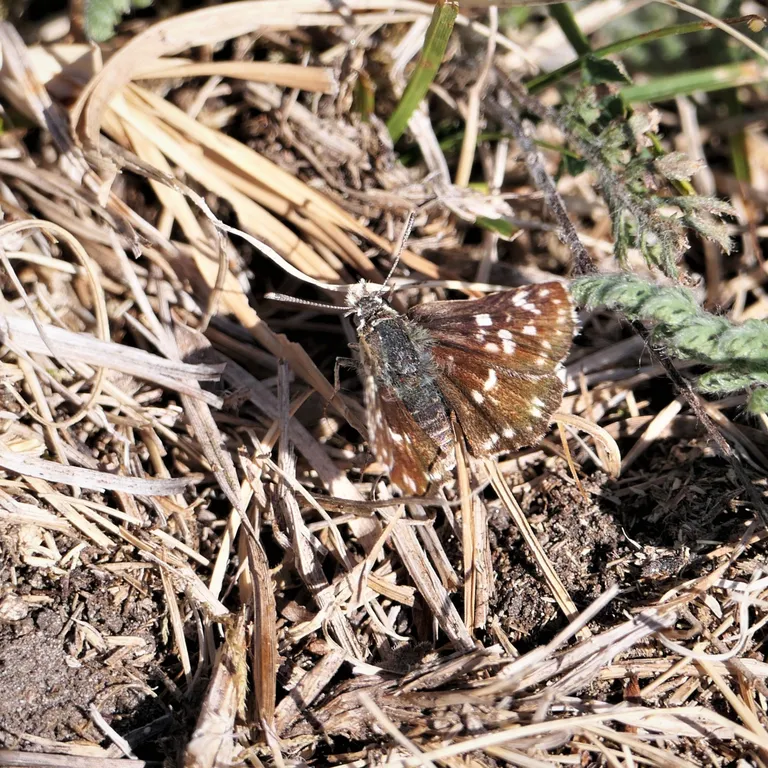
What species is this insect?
Spialia sertorius
